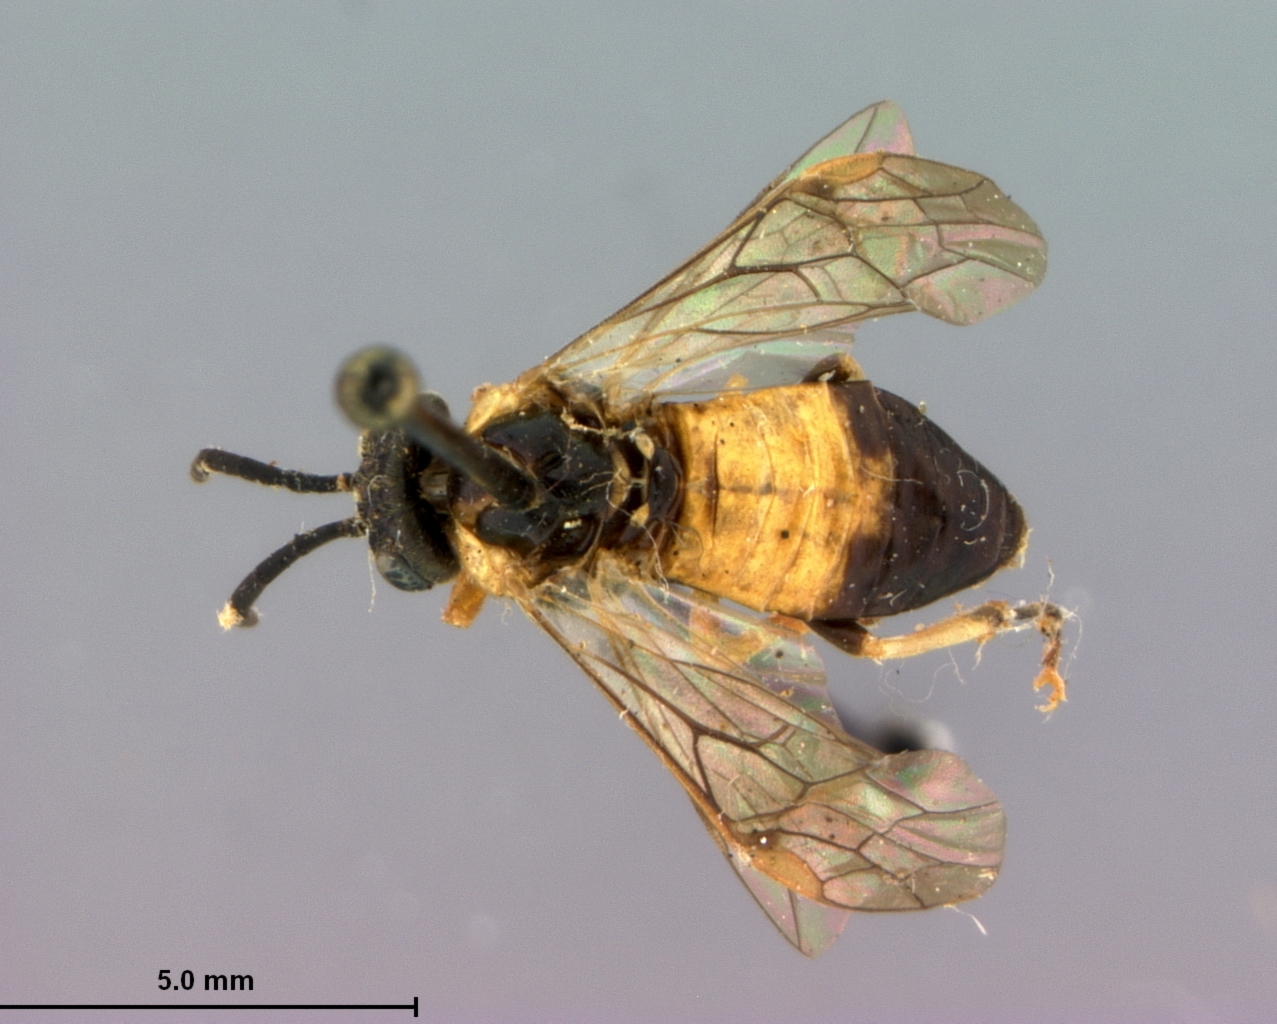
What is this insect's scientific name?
Craterocercus floridanus
